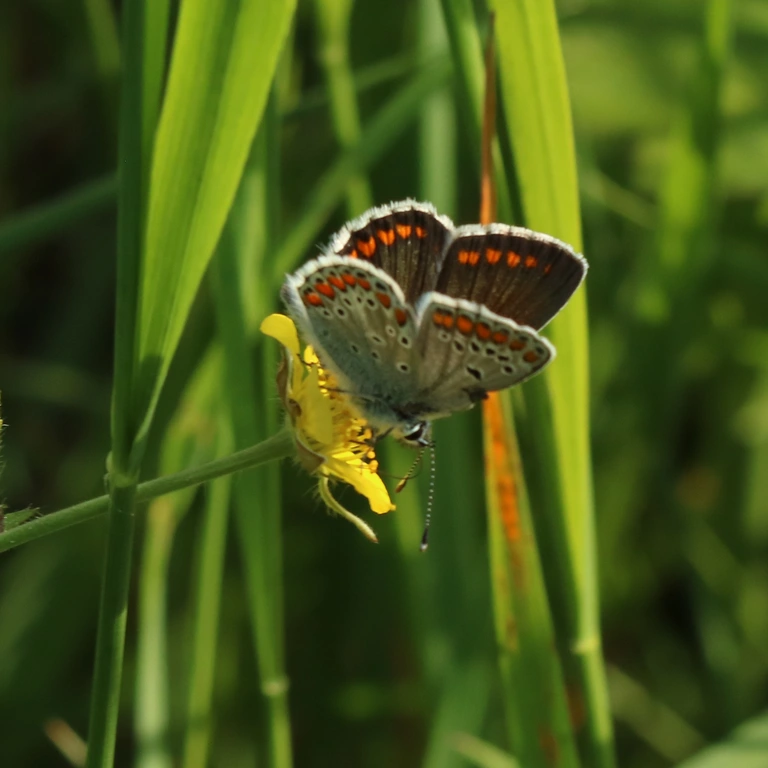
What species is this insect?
Aricia agestis/artaxerxes
